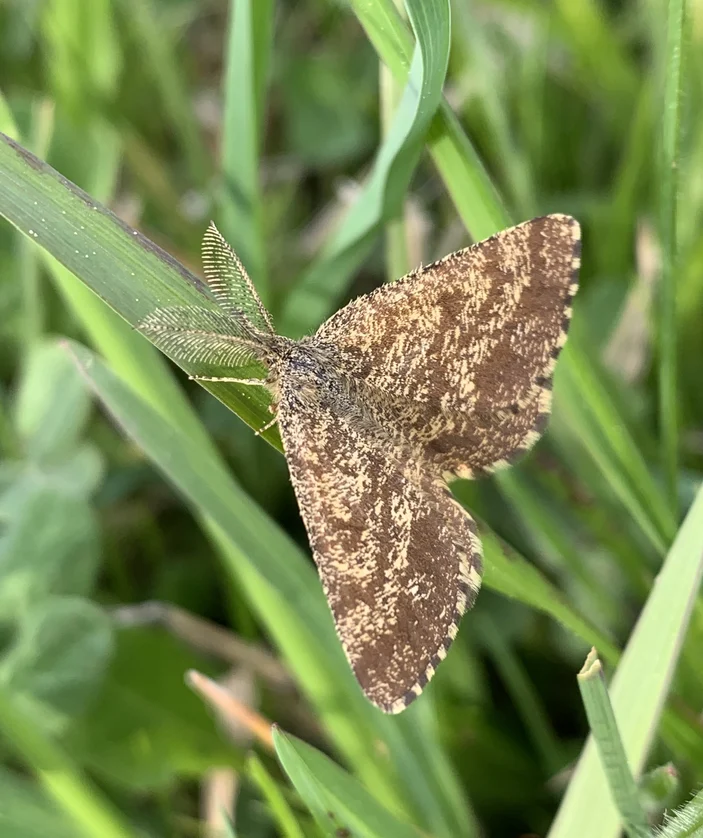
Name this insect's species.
Ematurga atomaria
